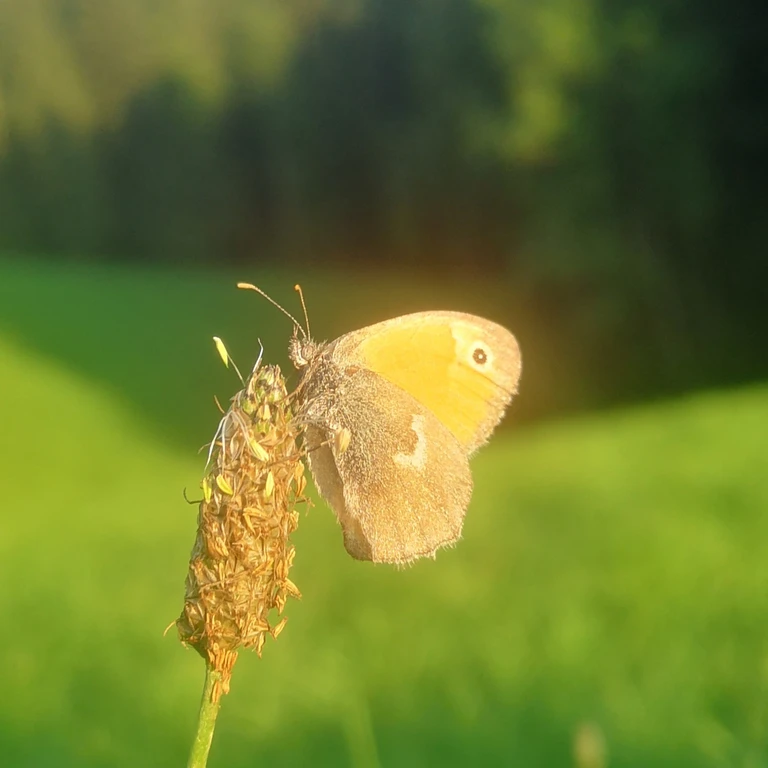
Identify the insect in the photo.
Coenonympha pamphilus
